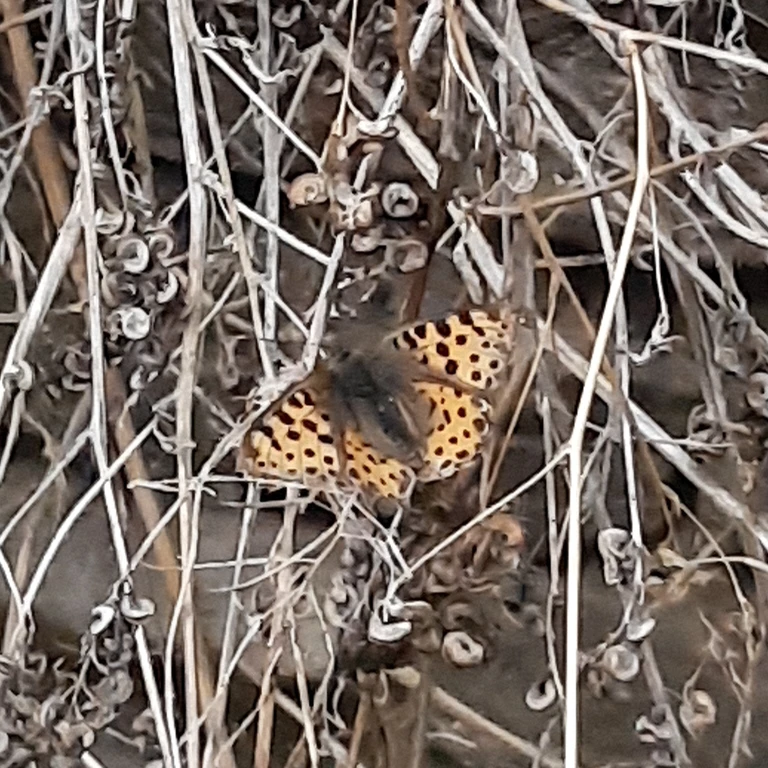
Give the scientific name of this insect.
Issoria lathonia
